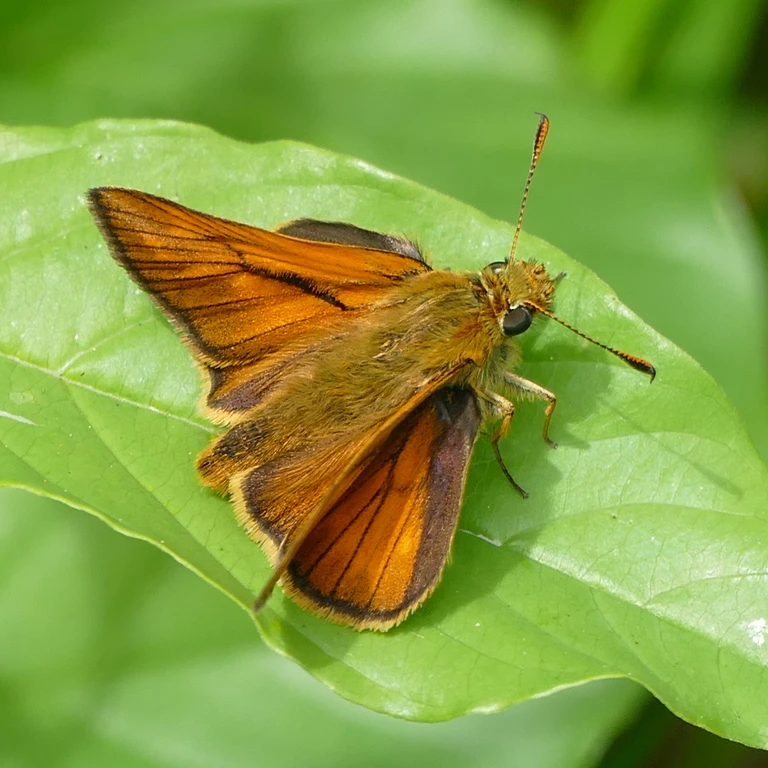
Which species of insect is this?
Ochlodes sylvanus (also Ochlodes venata)
